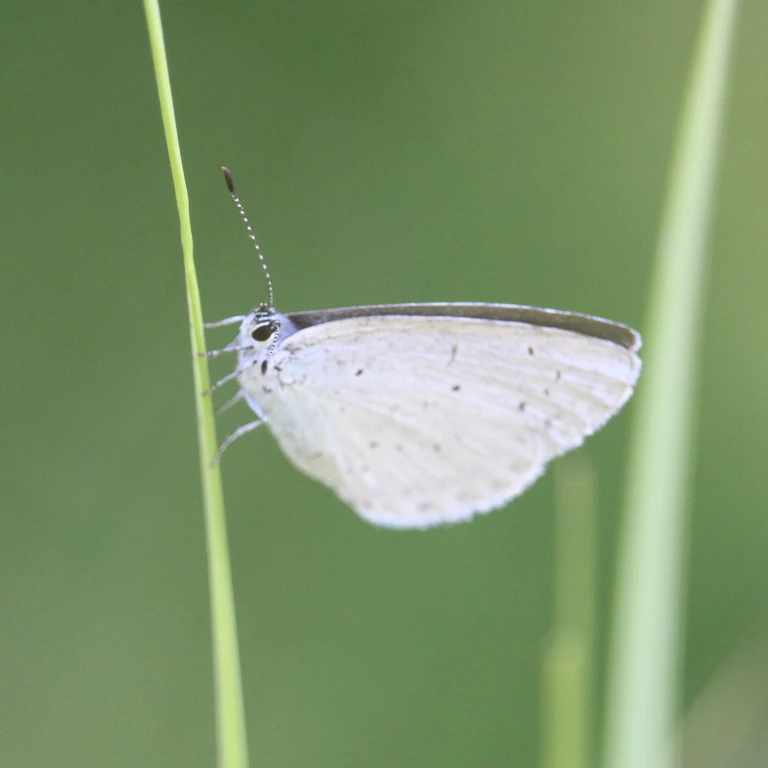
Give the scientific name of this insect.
Celastrina argiolus
